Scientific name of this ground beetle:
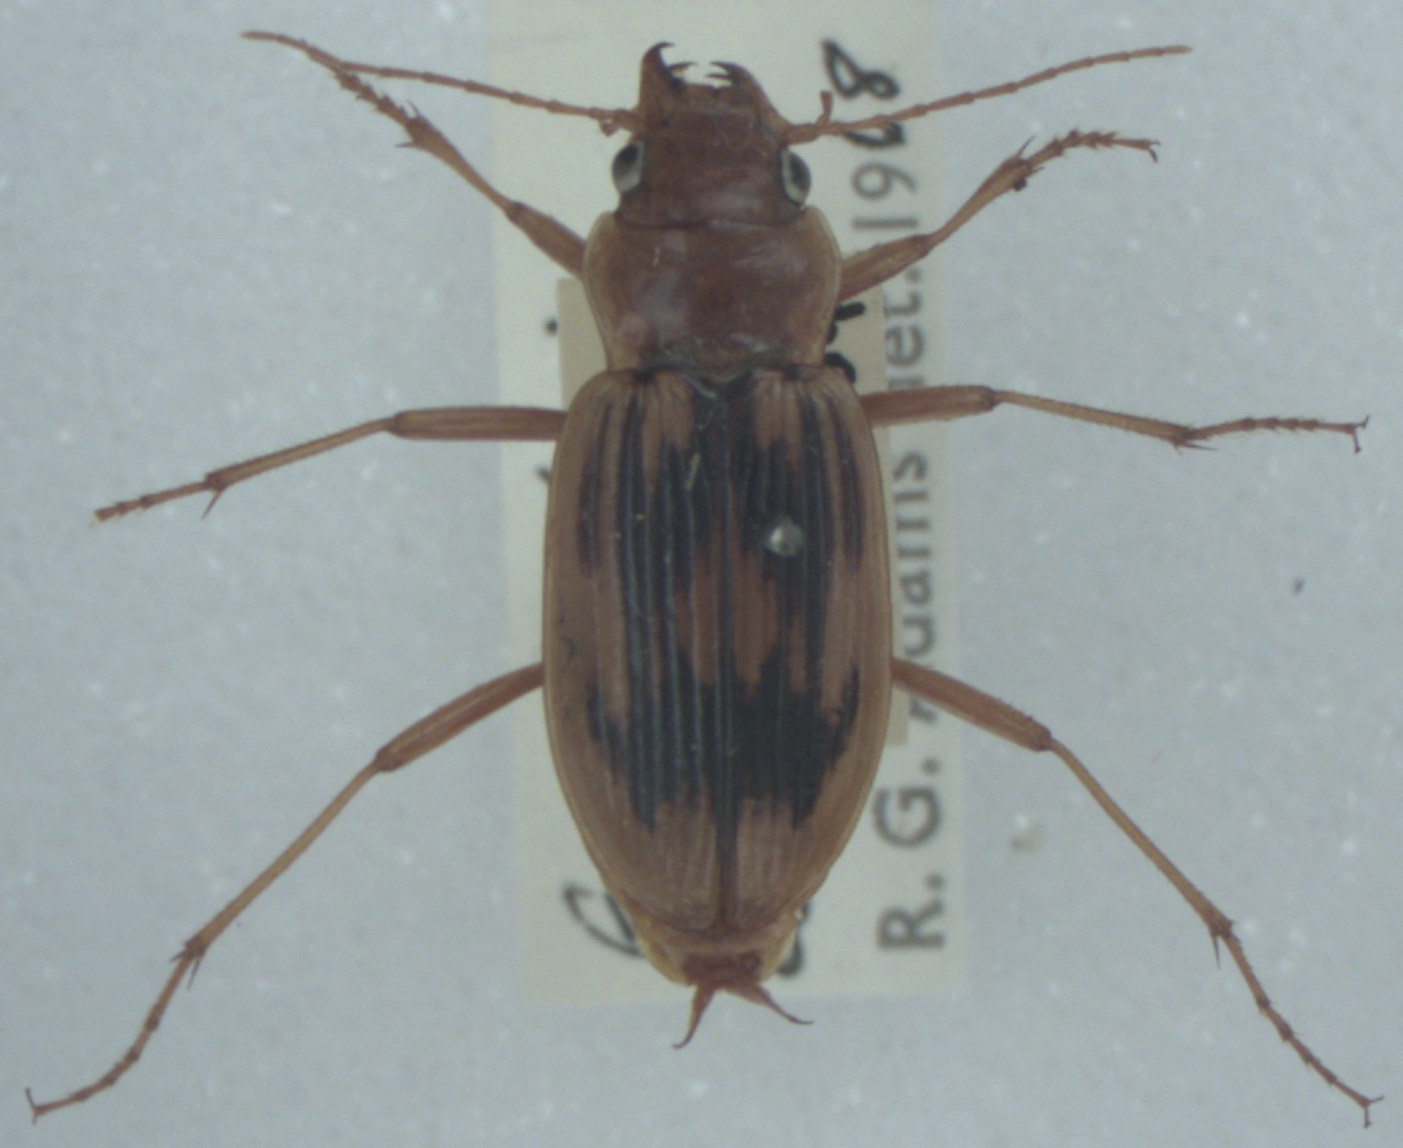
Nebria complanata
